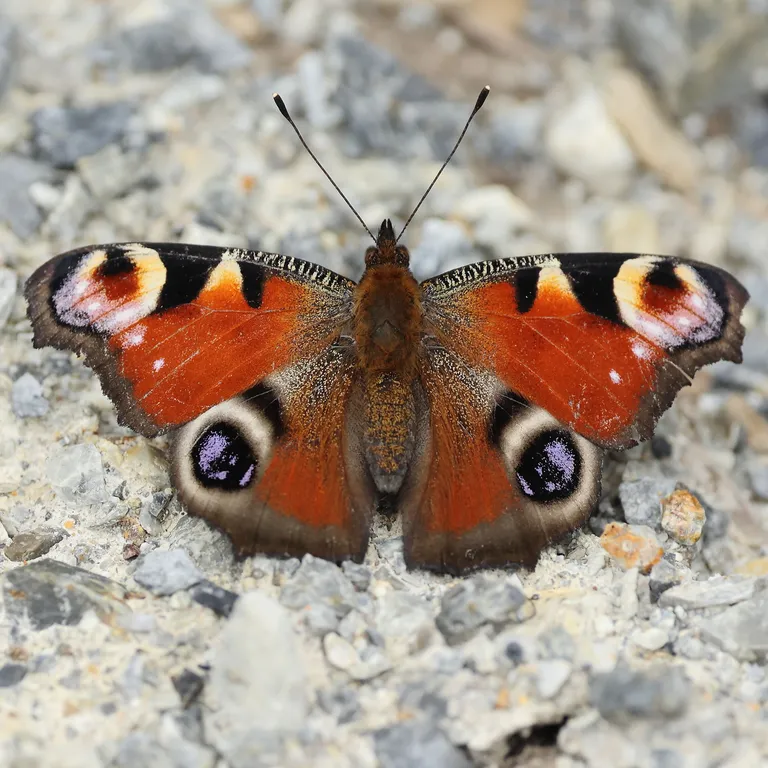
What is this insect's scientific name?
Aglais io
